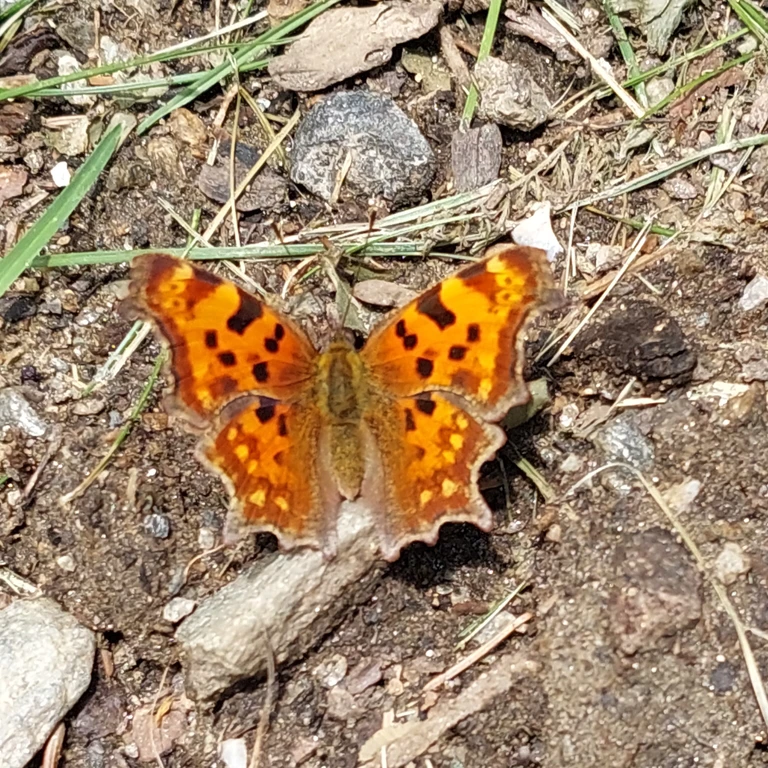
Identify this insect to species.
Polygonia c-album
